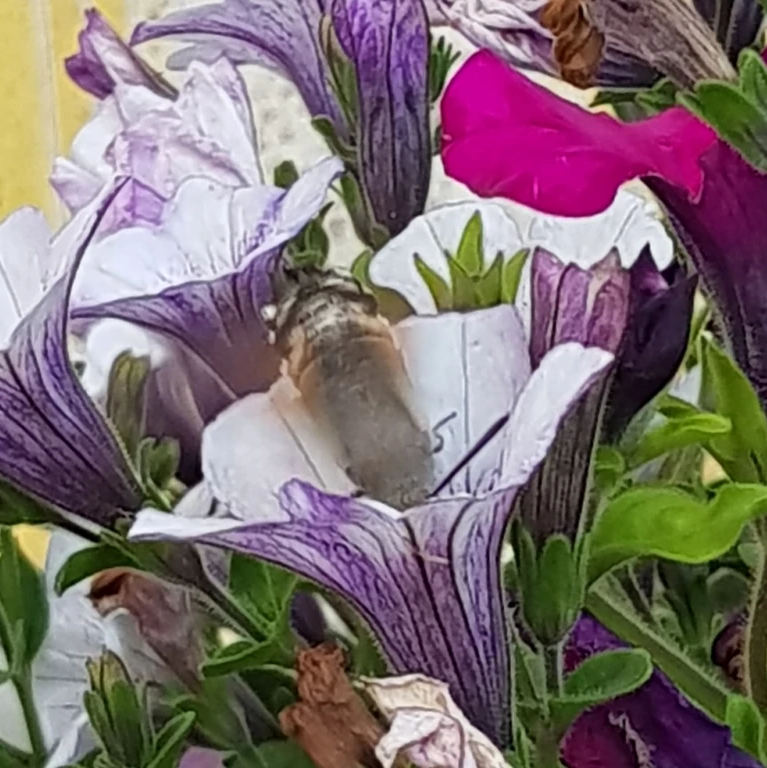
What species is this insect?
Macroglossum stellatarum
